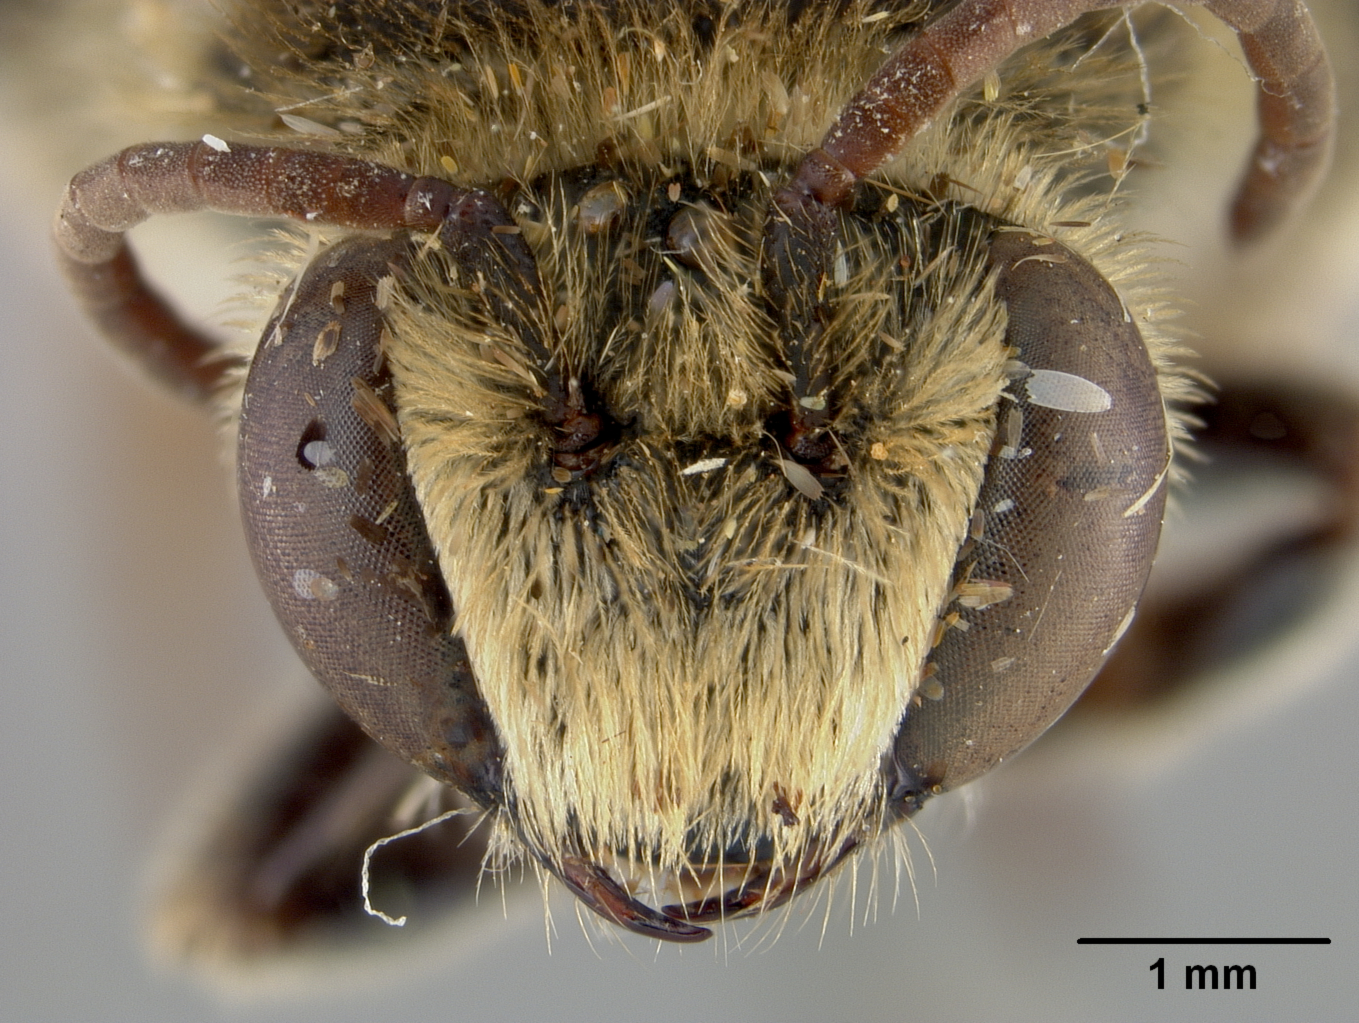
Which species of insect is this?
Nomia expulsa
